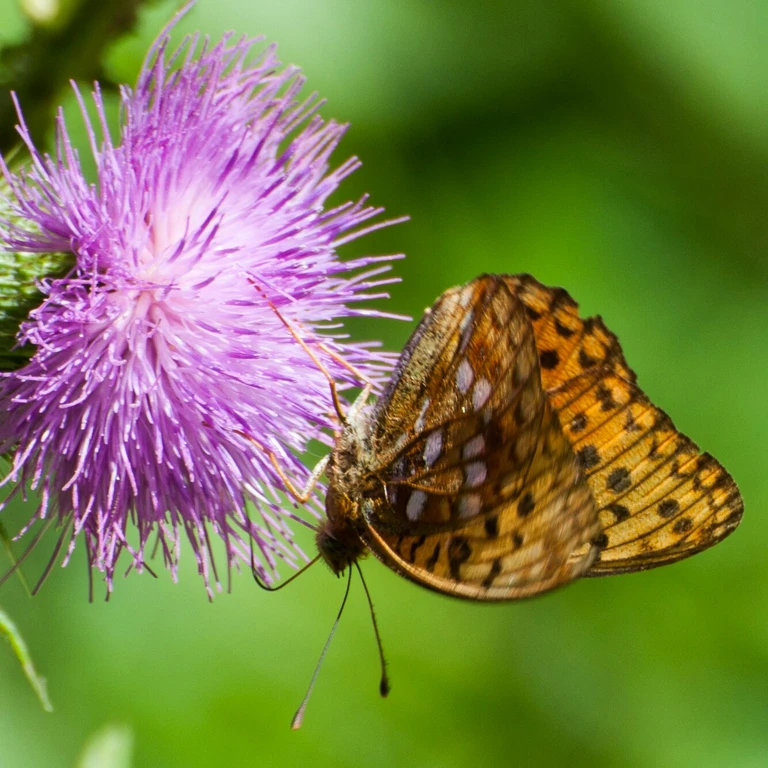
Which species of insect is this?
Fabriciana adippe
